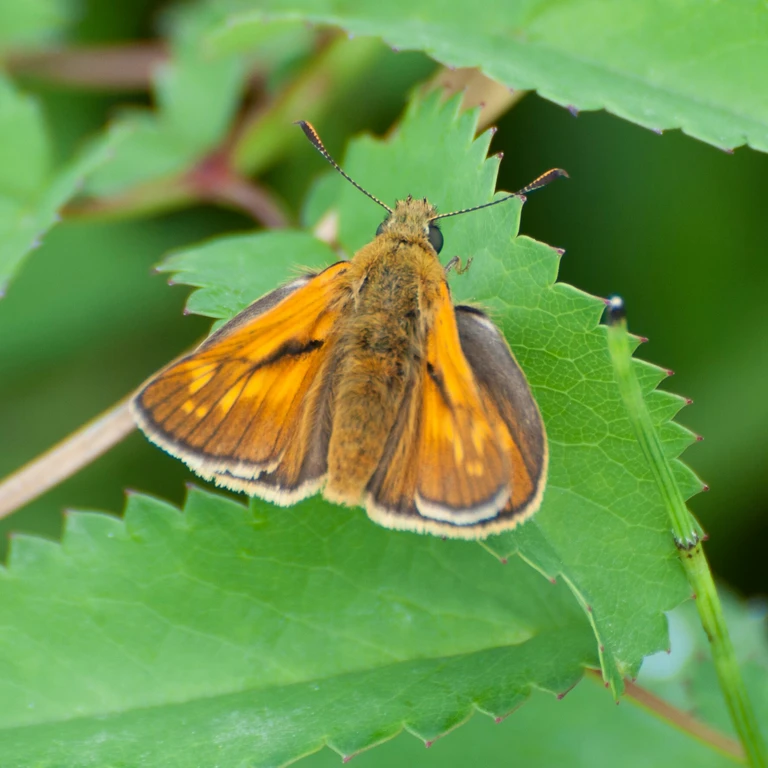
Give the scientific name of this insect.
Ochlodes sylvanus (also Ochlodes venata)
